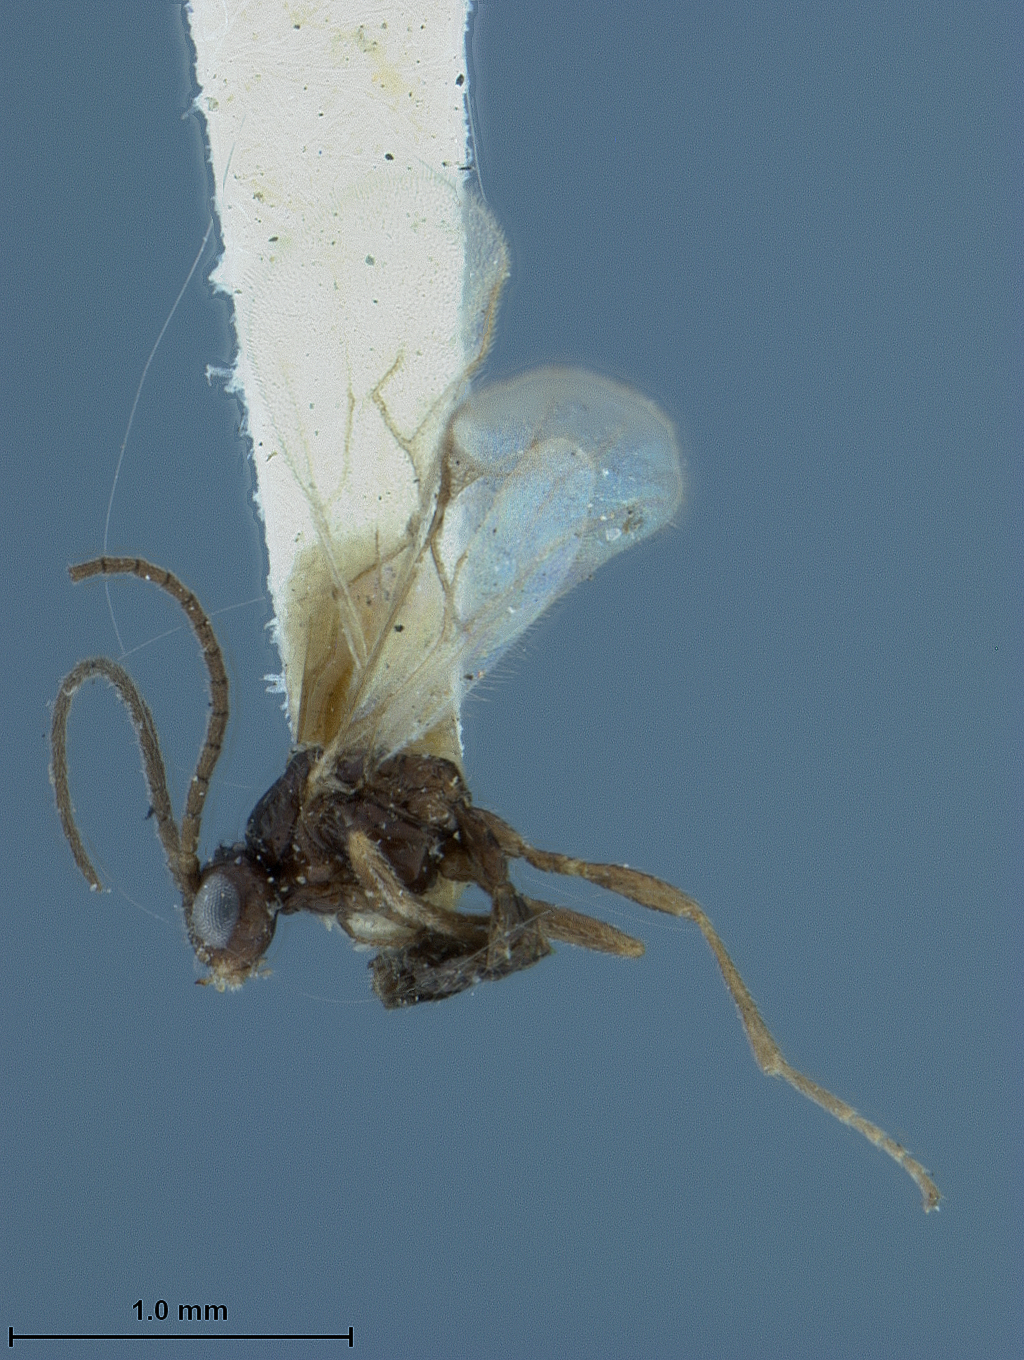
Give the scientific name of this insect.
Aphidius nigripes
